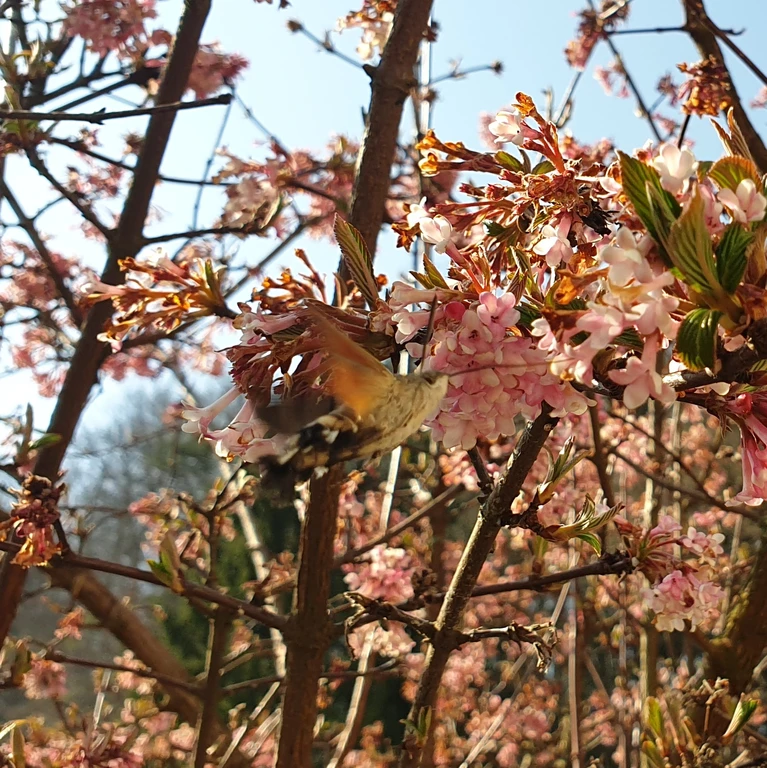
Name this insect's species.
Macroglossum stellatarum
